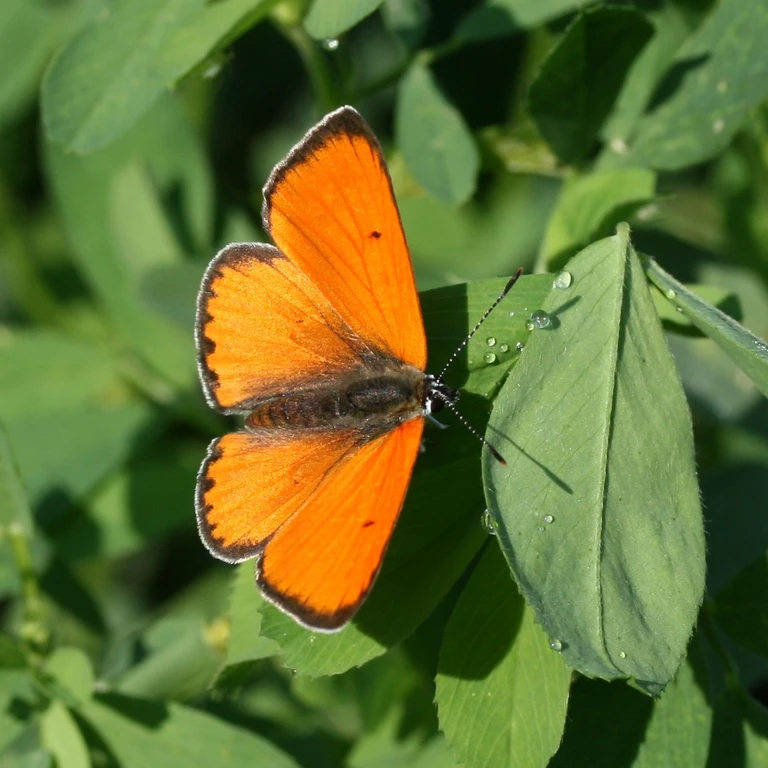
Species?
Lycaena dispar
